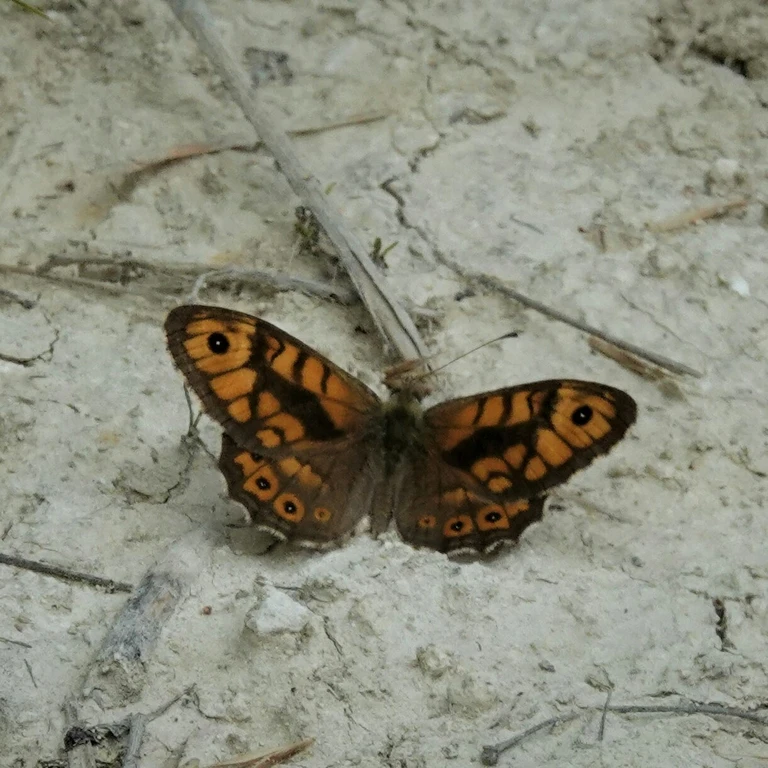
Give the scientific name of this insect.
Lasiommata megera (also Pararge megera)
